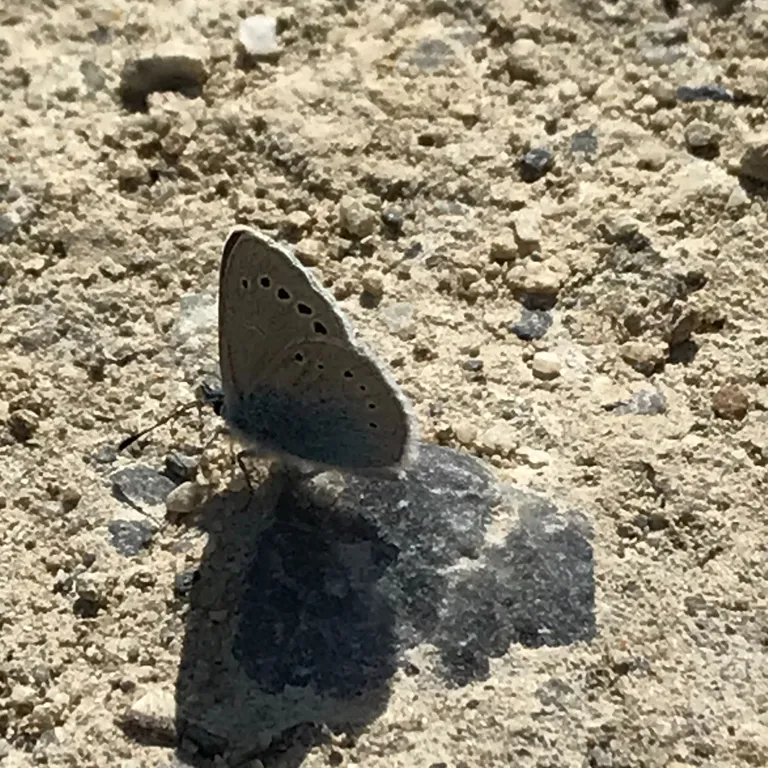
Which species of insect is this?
Glaucopsyche alexis
